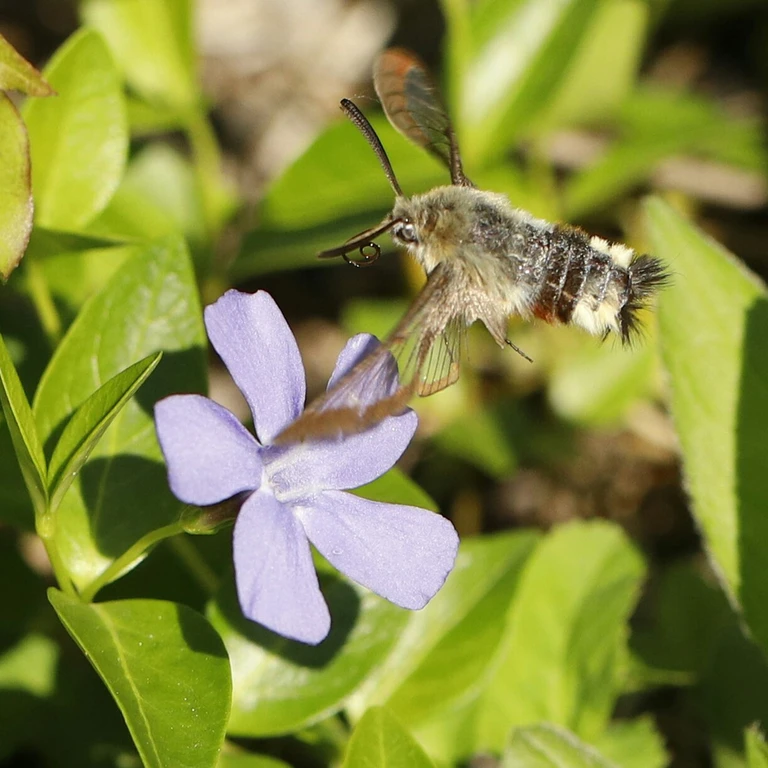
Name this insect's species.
Hemaris fuciformis
